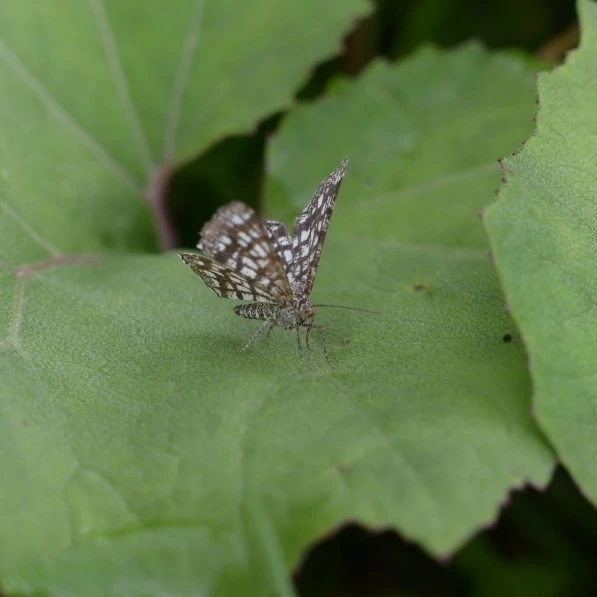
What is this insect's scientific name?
Chiasmia clathrata
